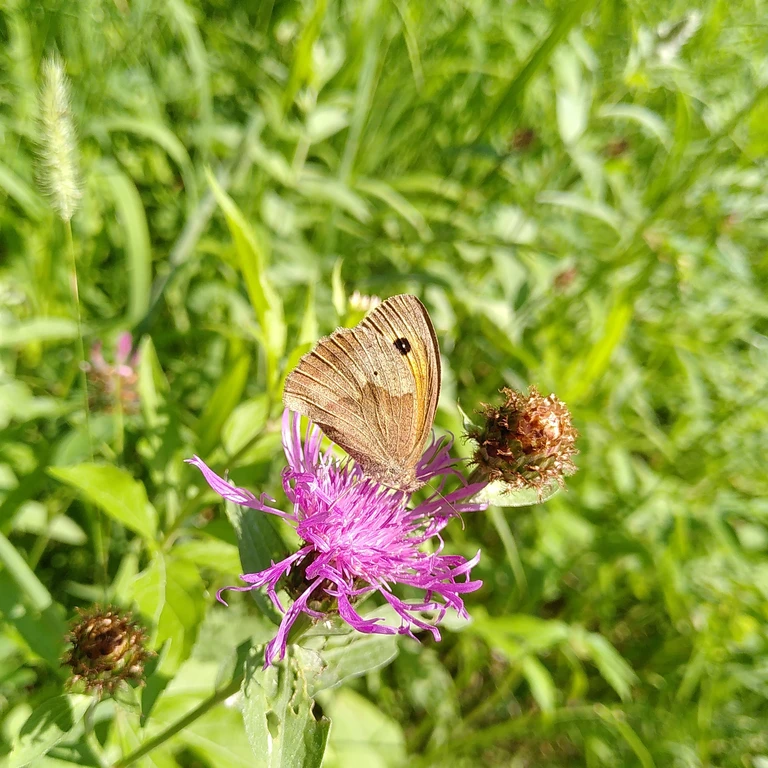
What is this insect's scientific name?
Maniola jurtina
